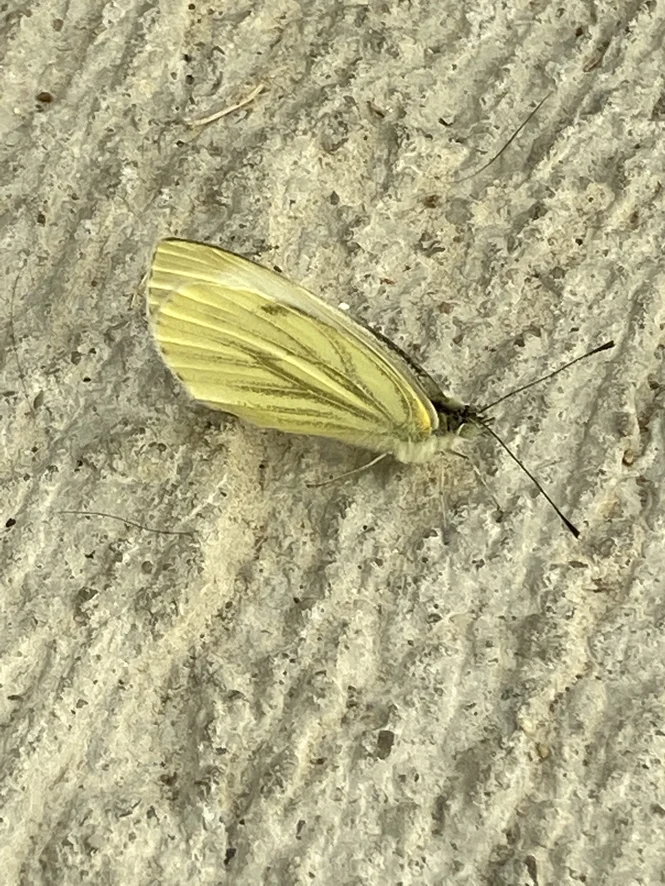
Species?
Pieris napi
